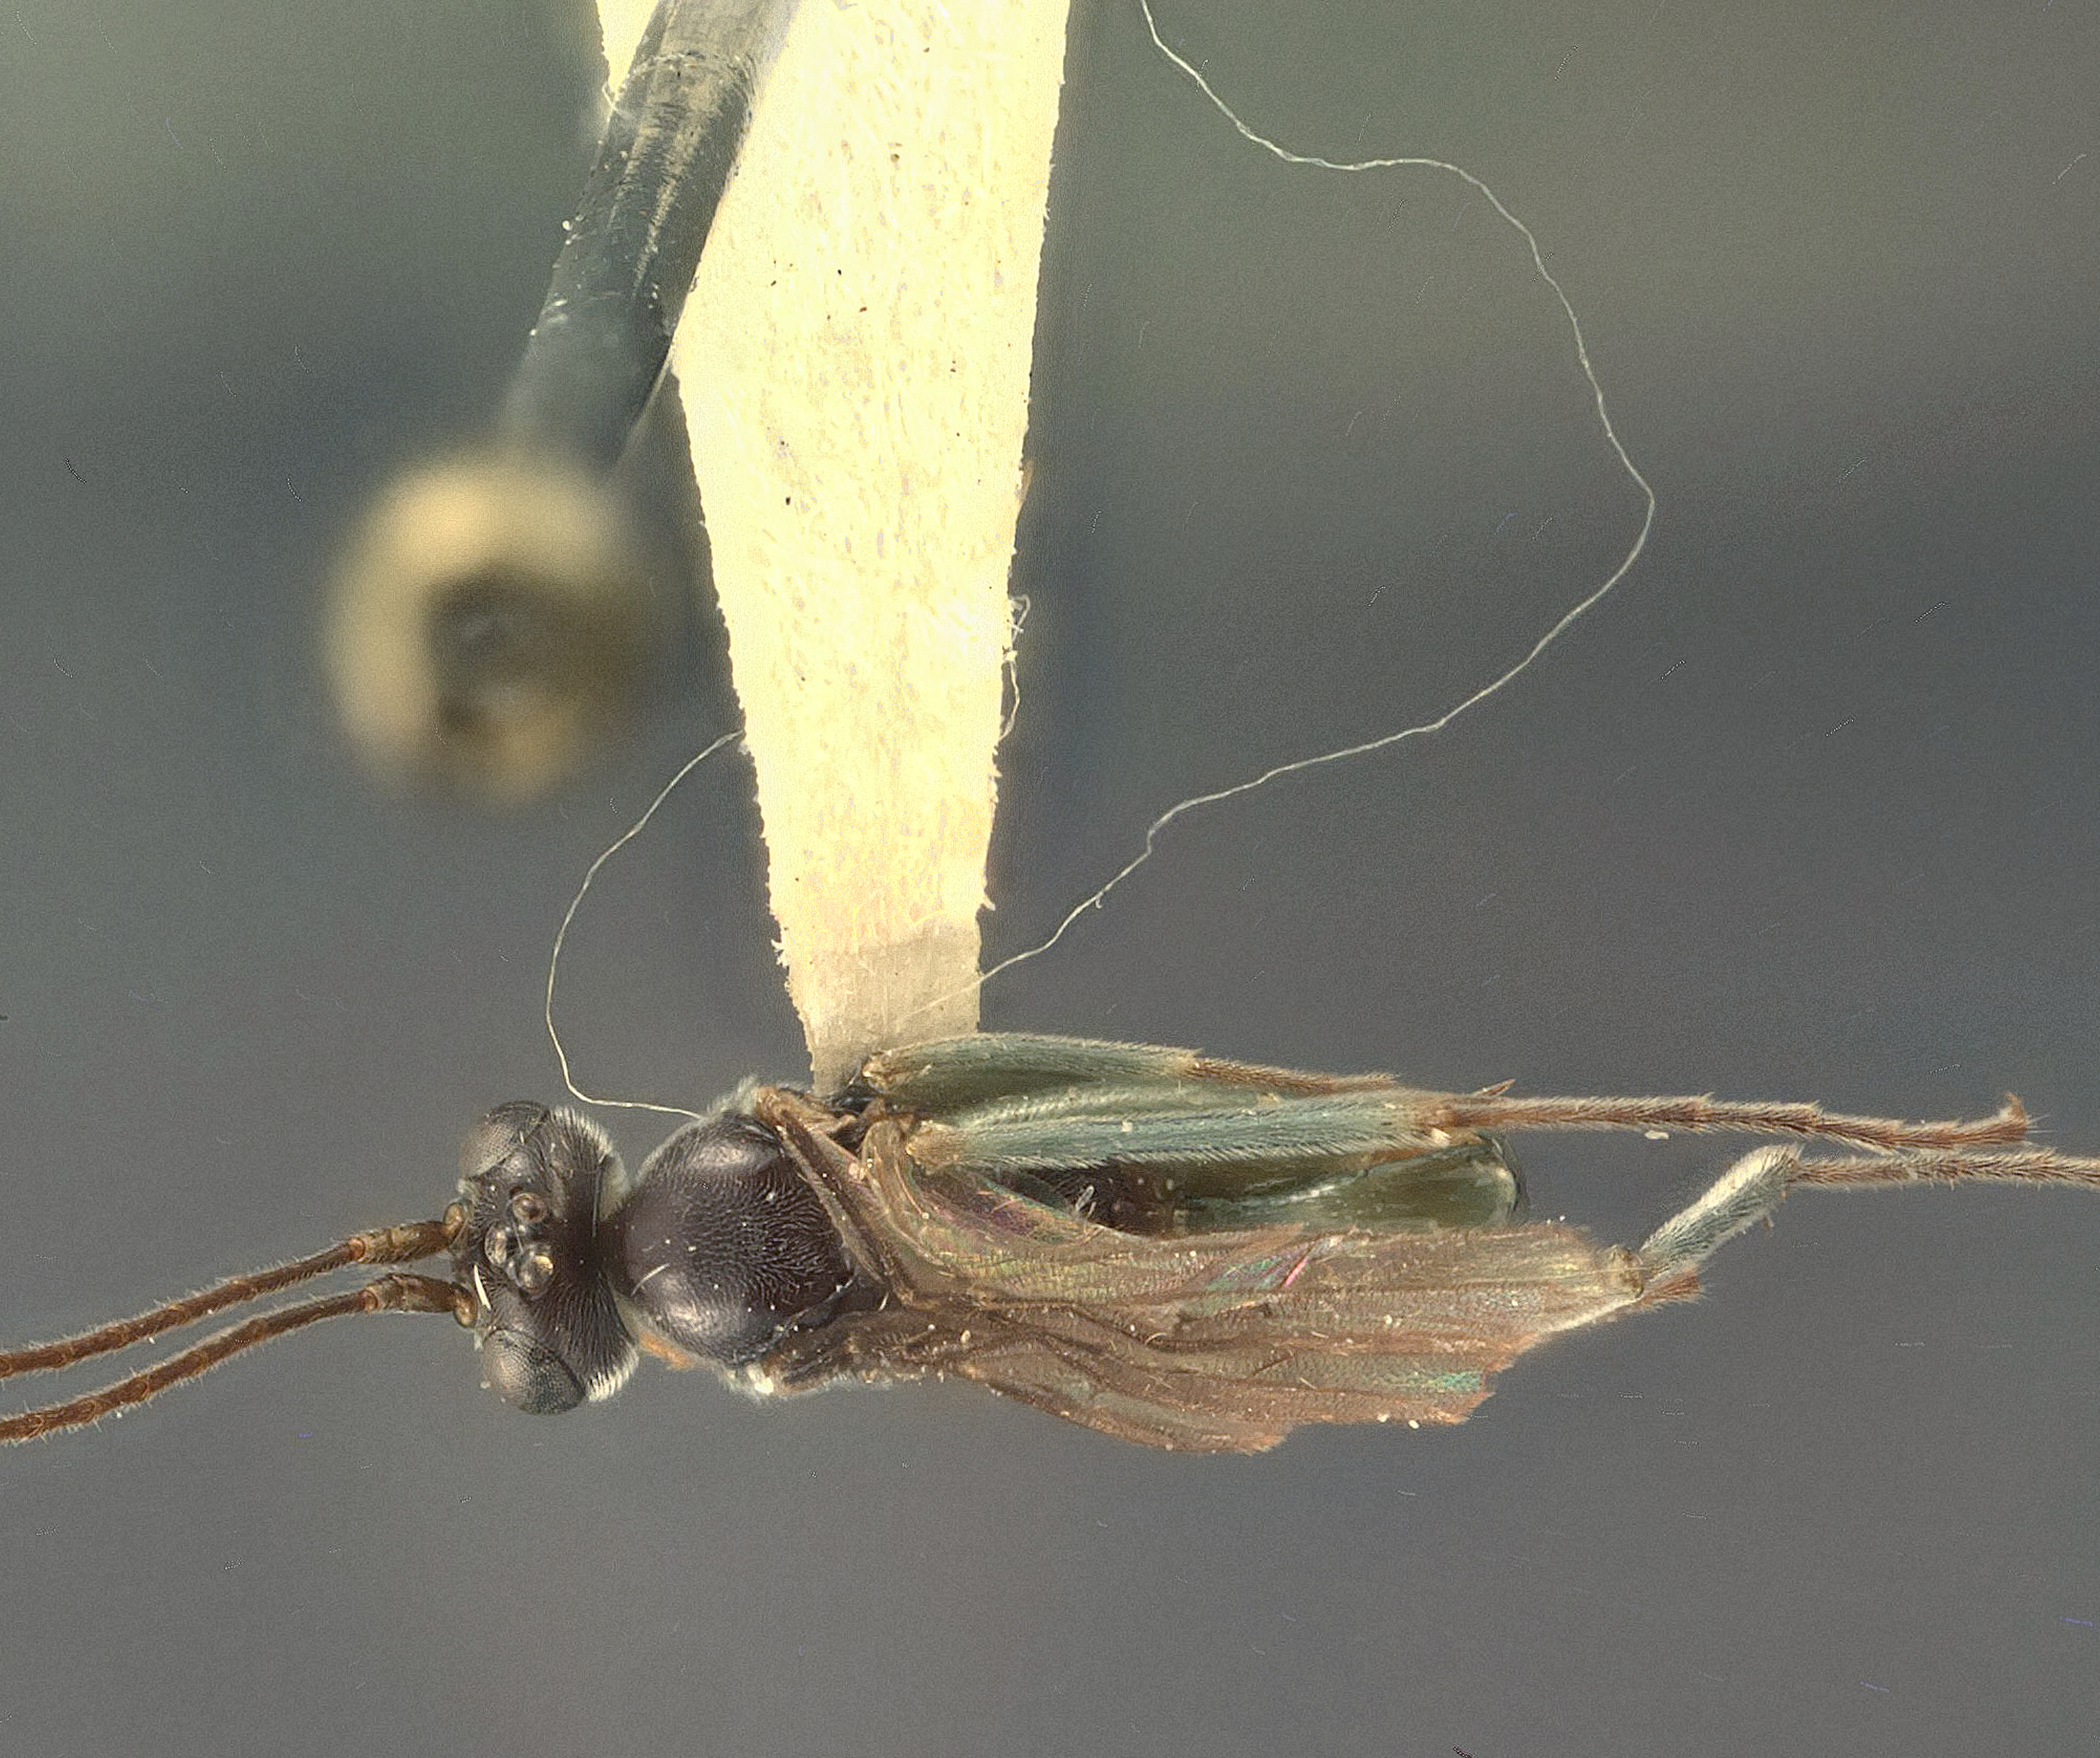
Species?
Leipdura improrera
